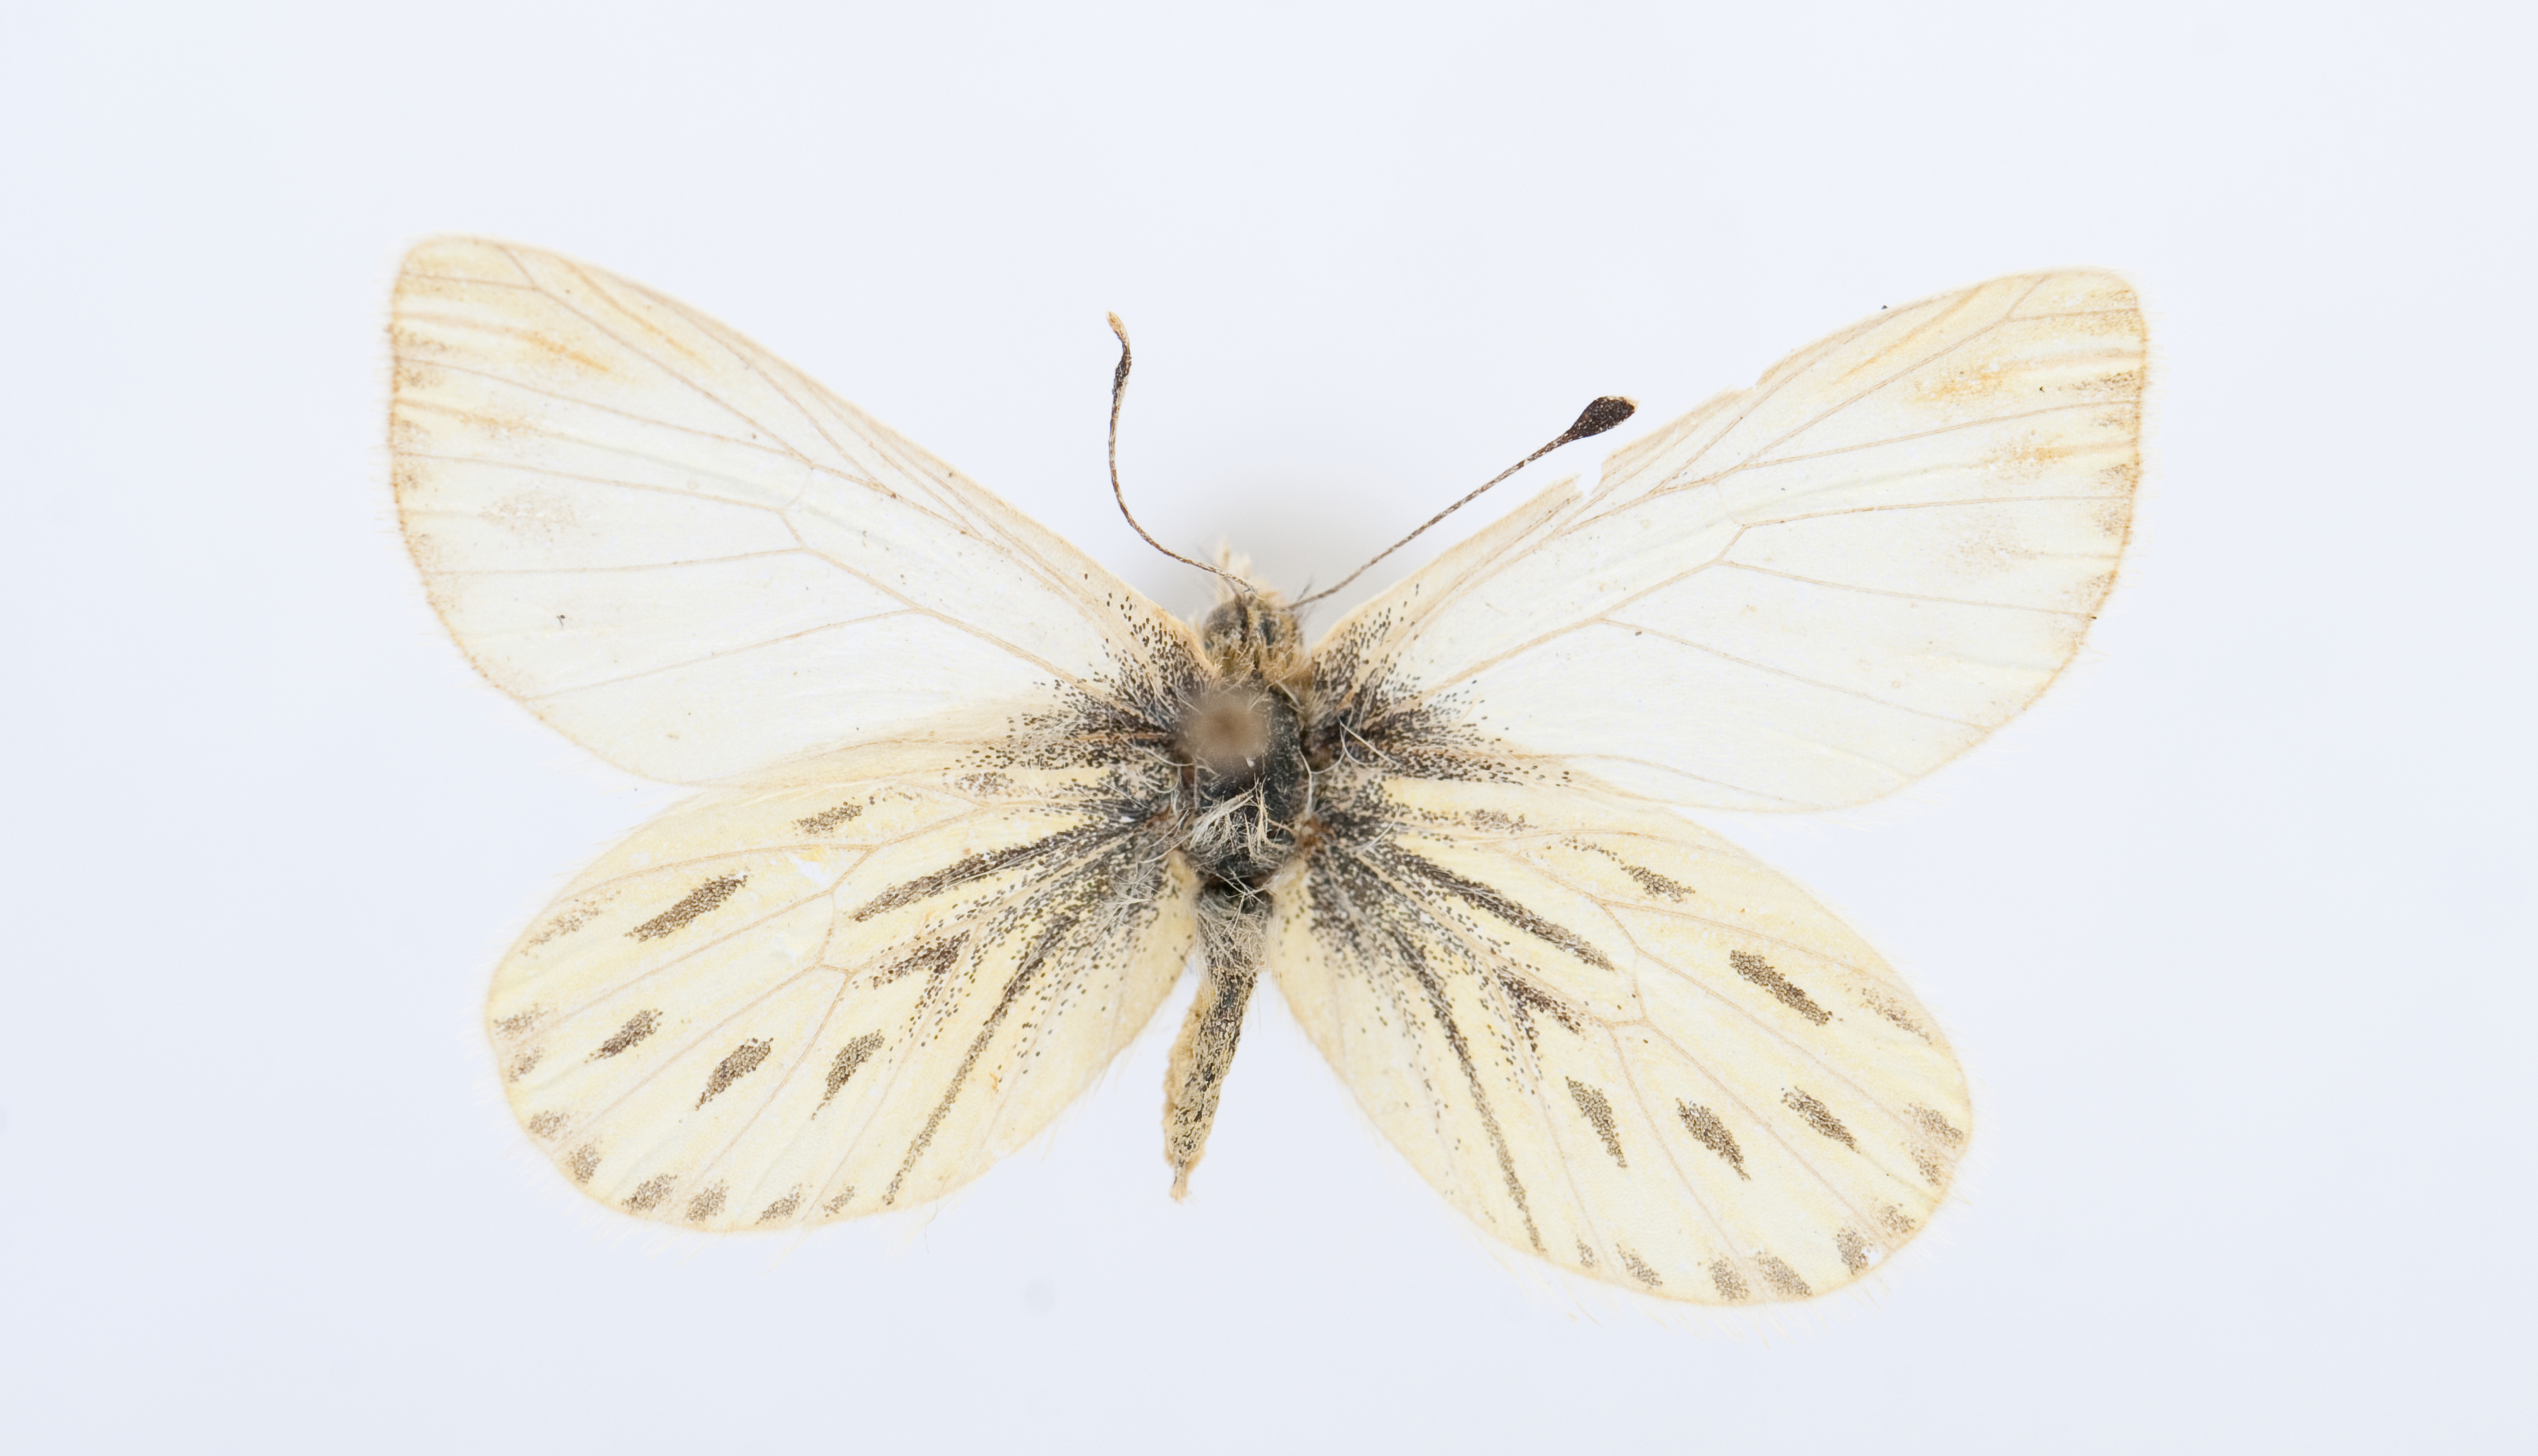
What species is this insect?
Infraphulia ilyodes
